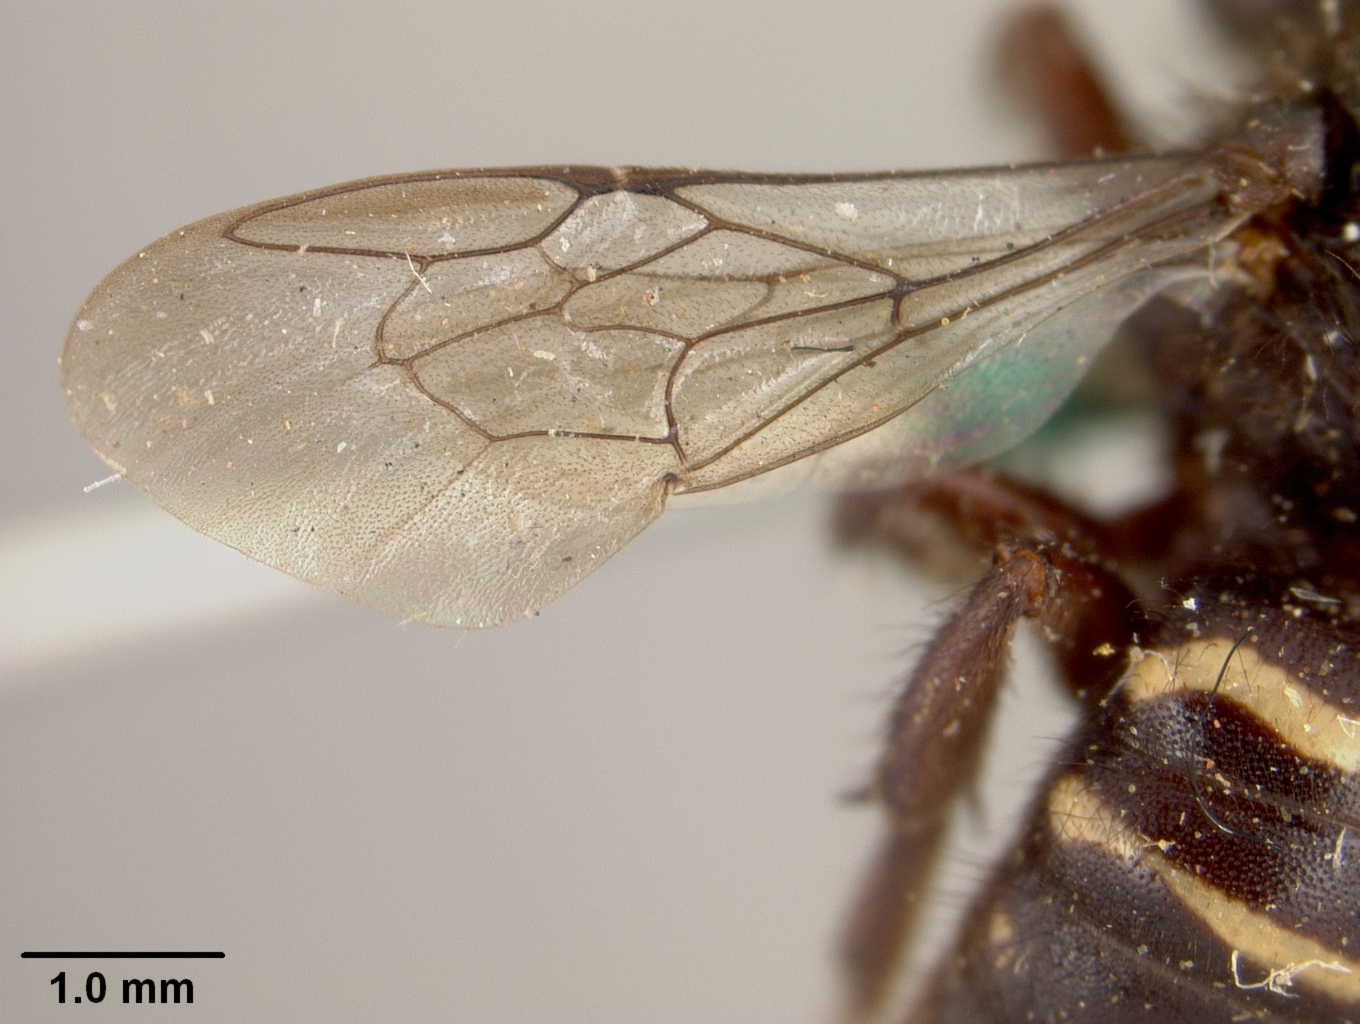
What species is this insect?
Stelis rubi
